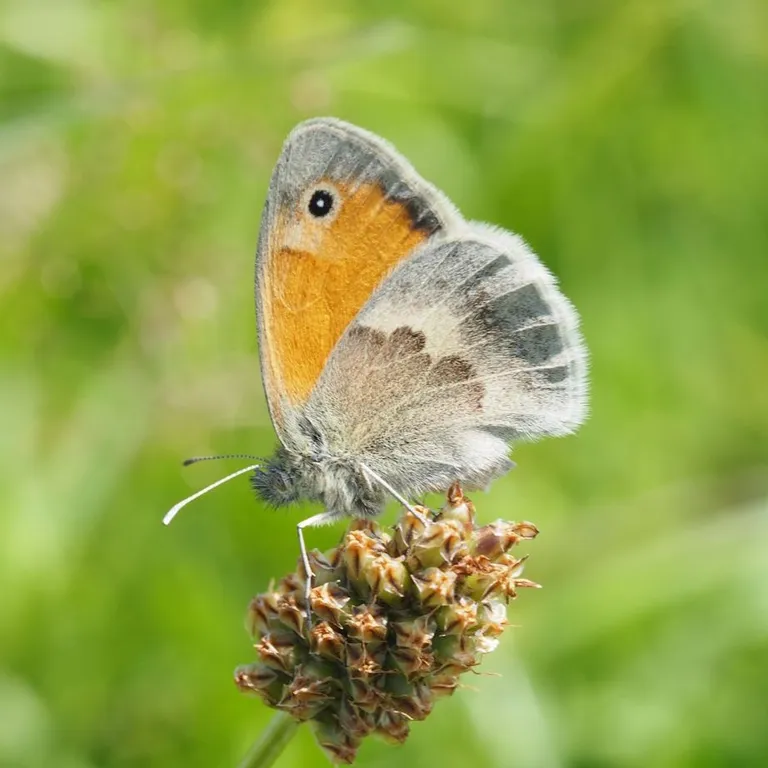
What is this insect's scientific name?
Coenonympha pamphilus
